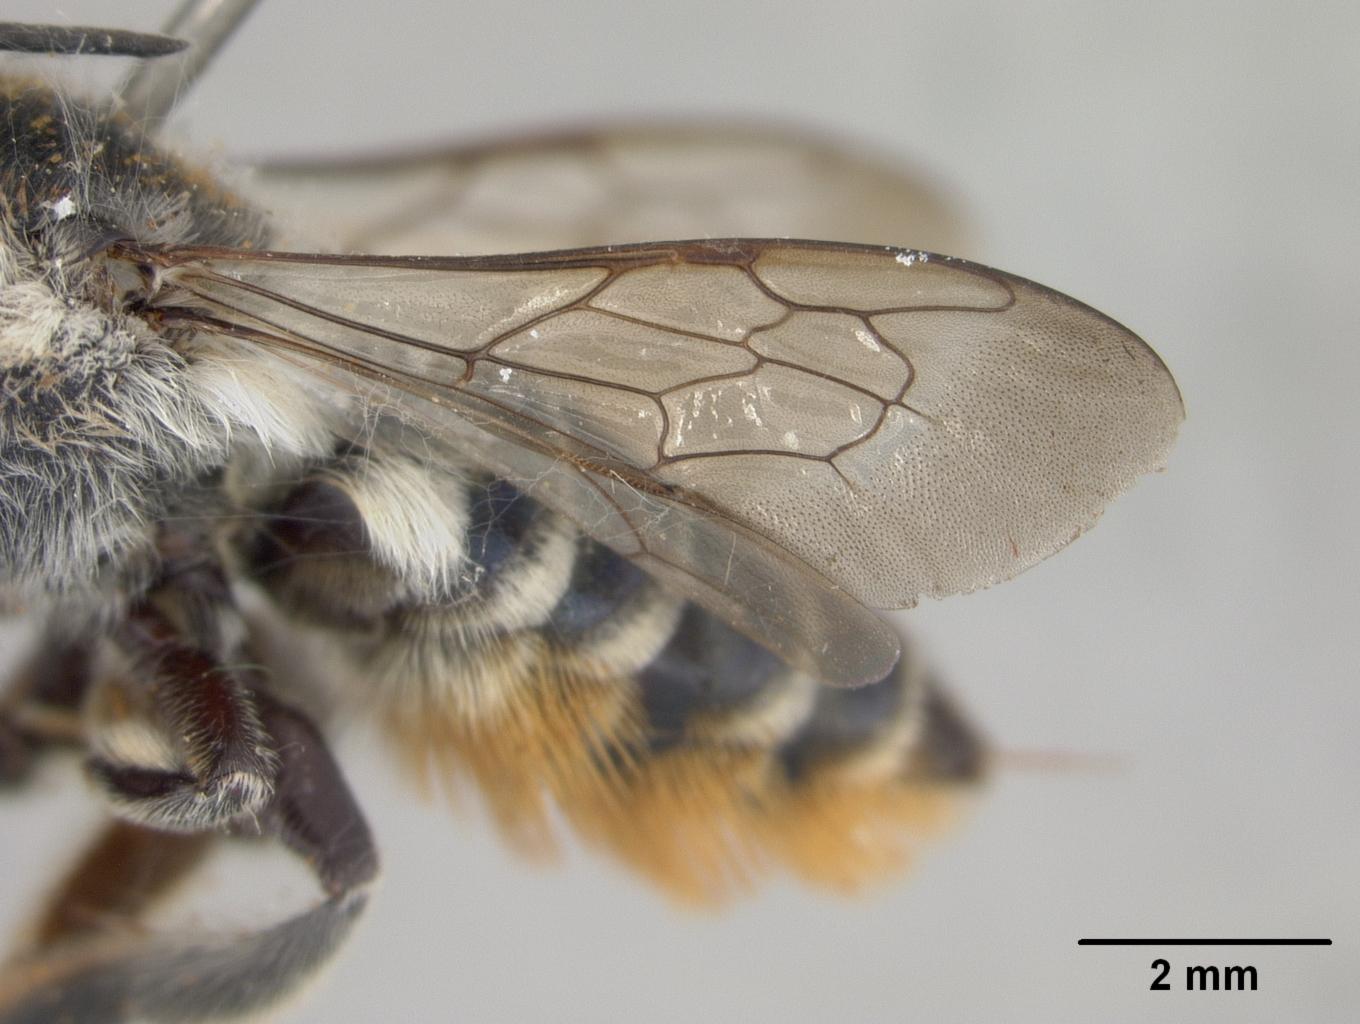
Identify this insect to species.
Megachile chlorura
